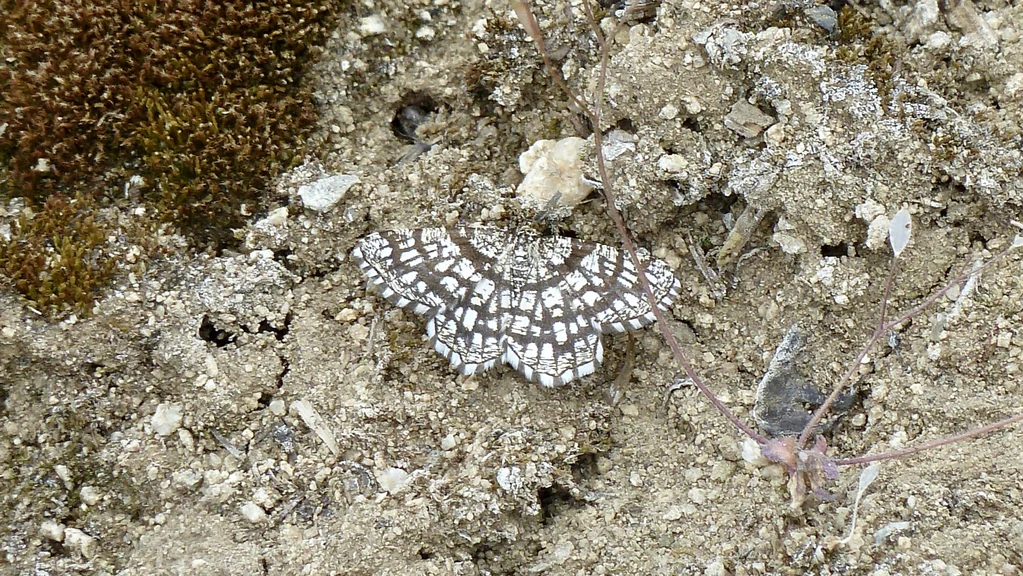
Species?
Chiasmia clathrata
